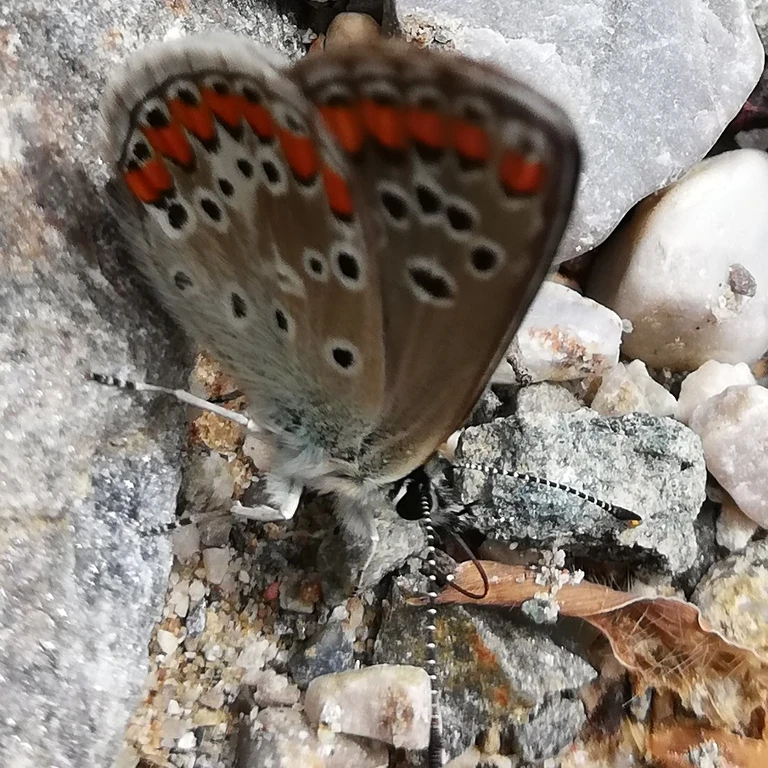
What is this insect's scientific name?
Aricia agestis/artaxerxes
